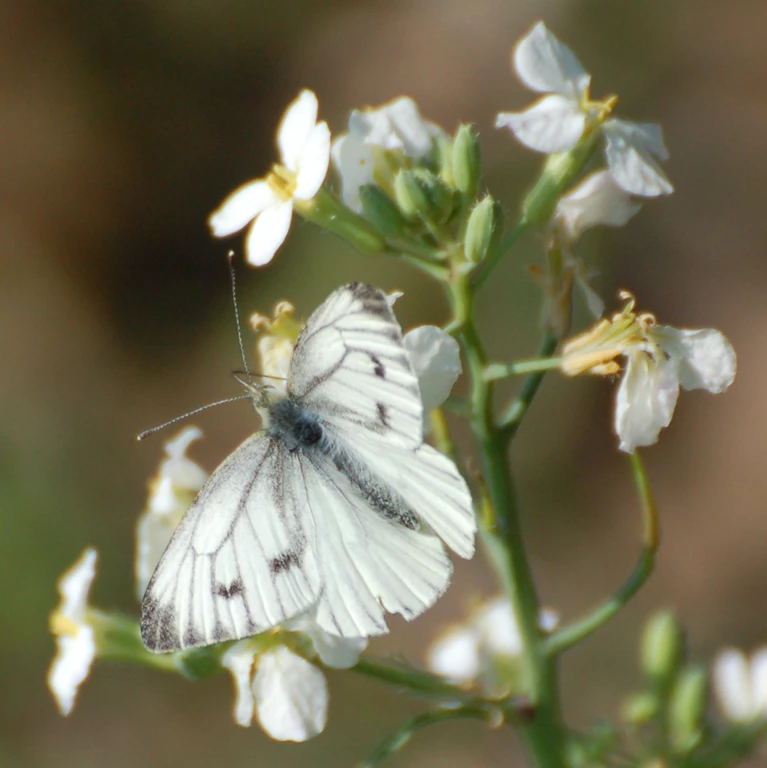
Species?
Pieris napi
